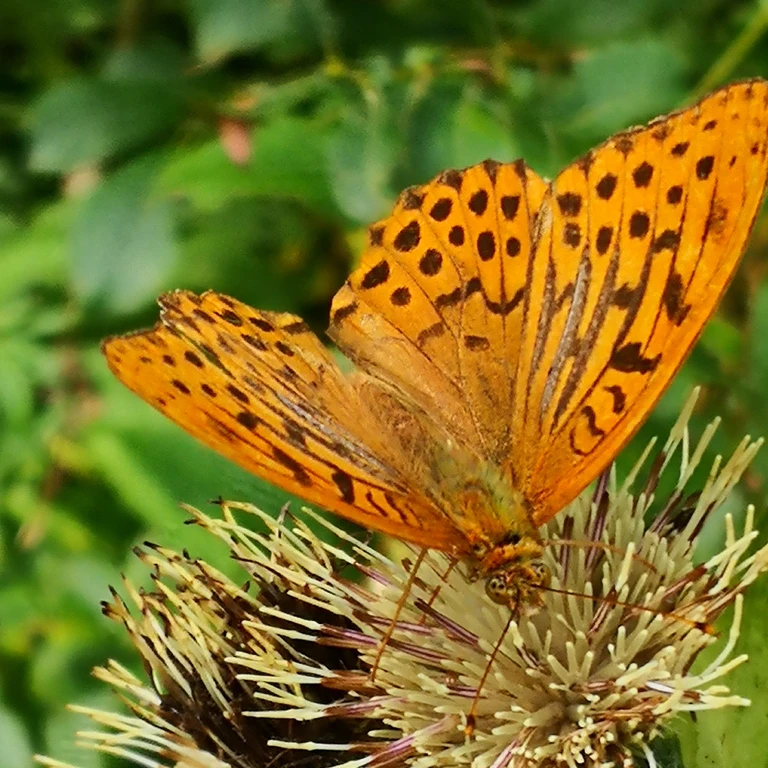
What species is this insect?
Argynnis paphia
